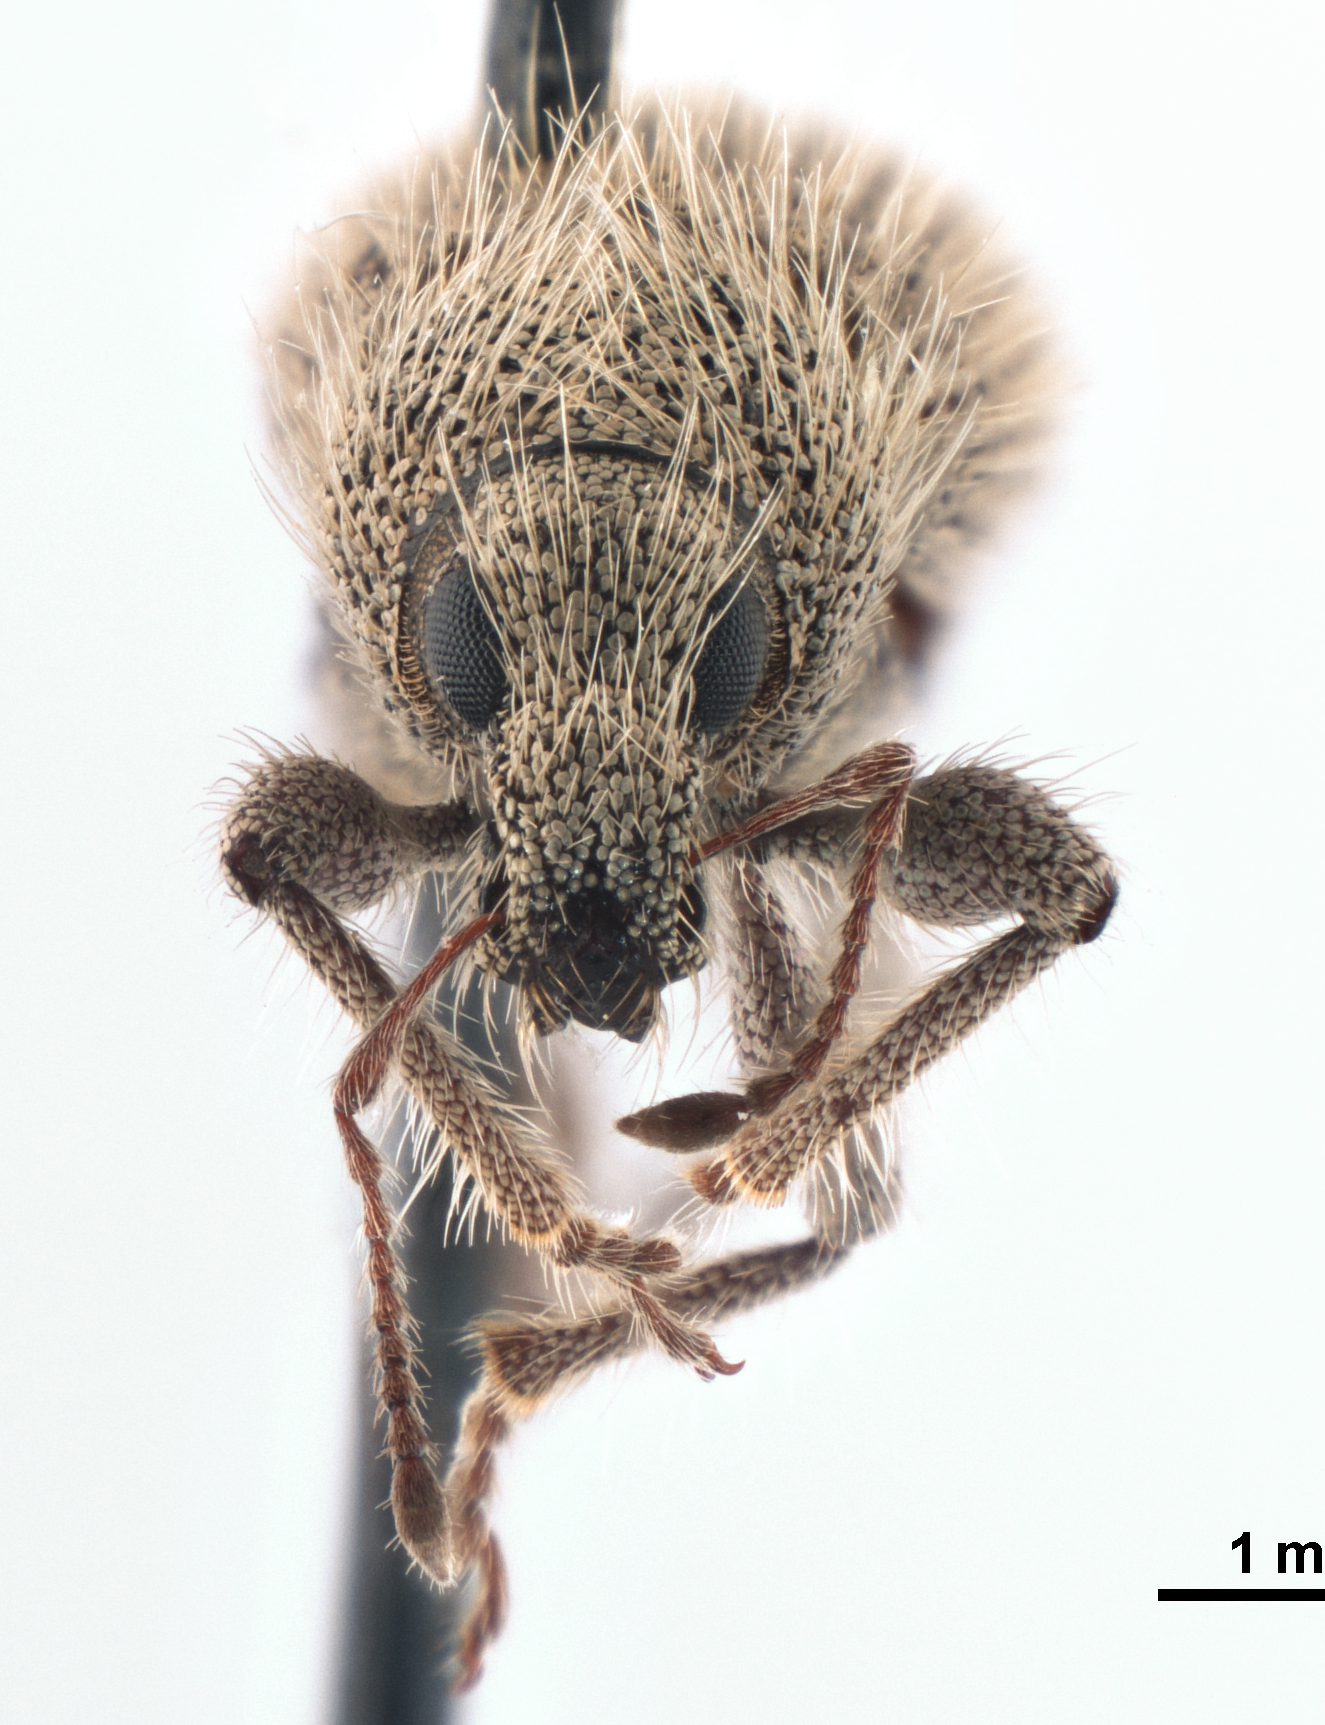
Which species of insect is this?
Peritaxia elongata
